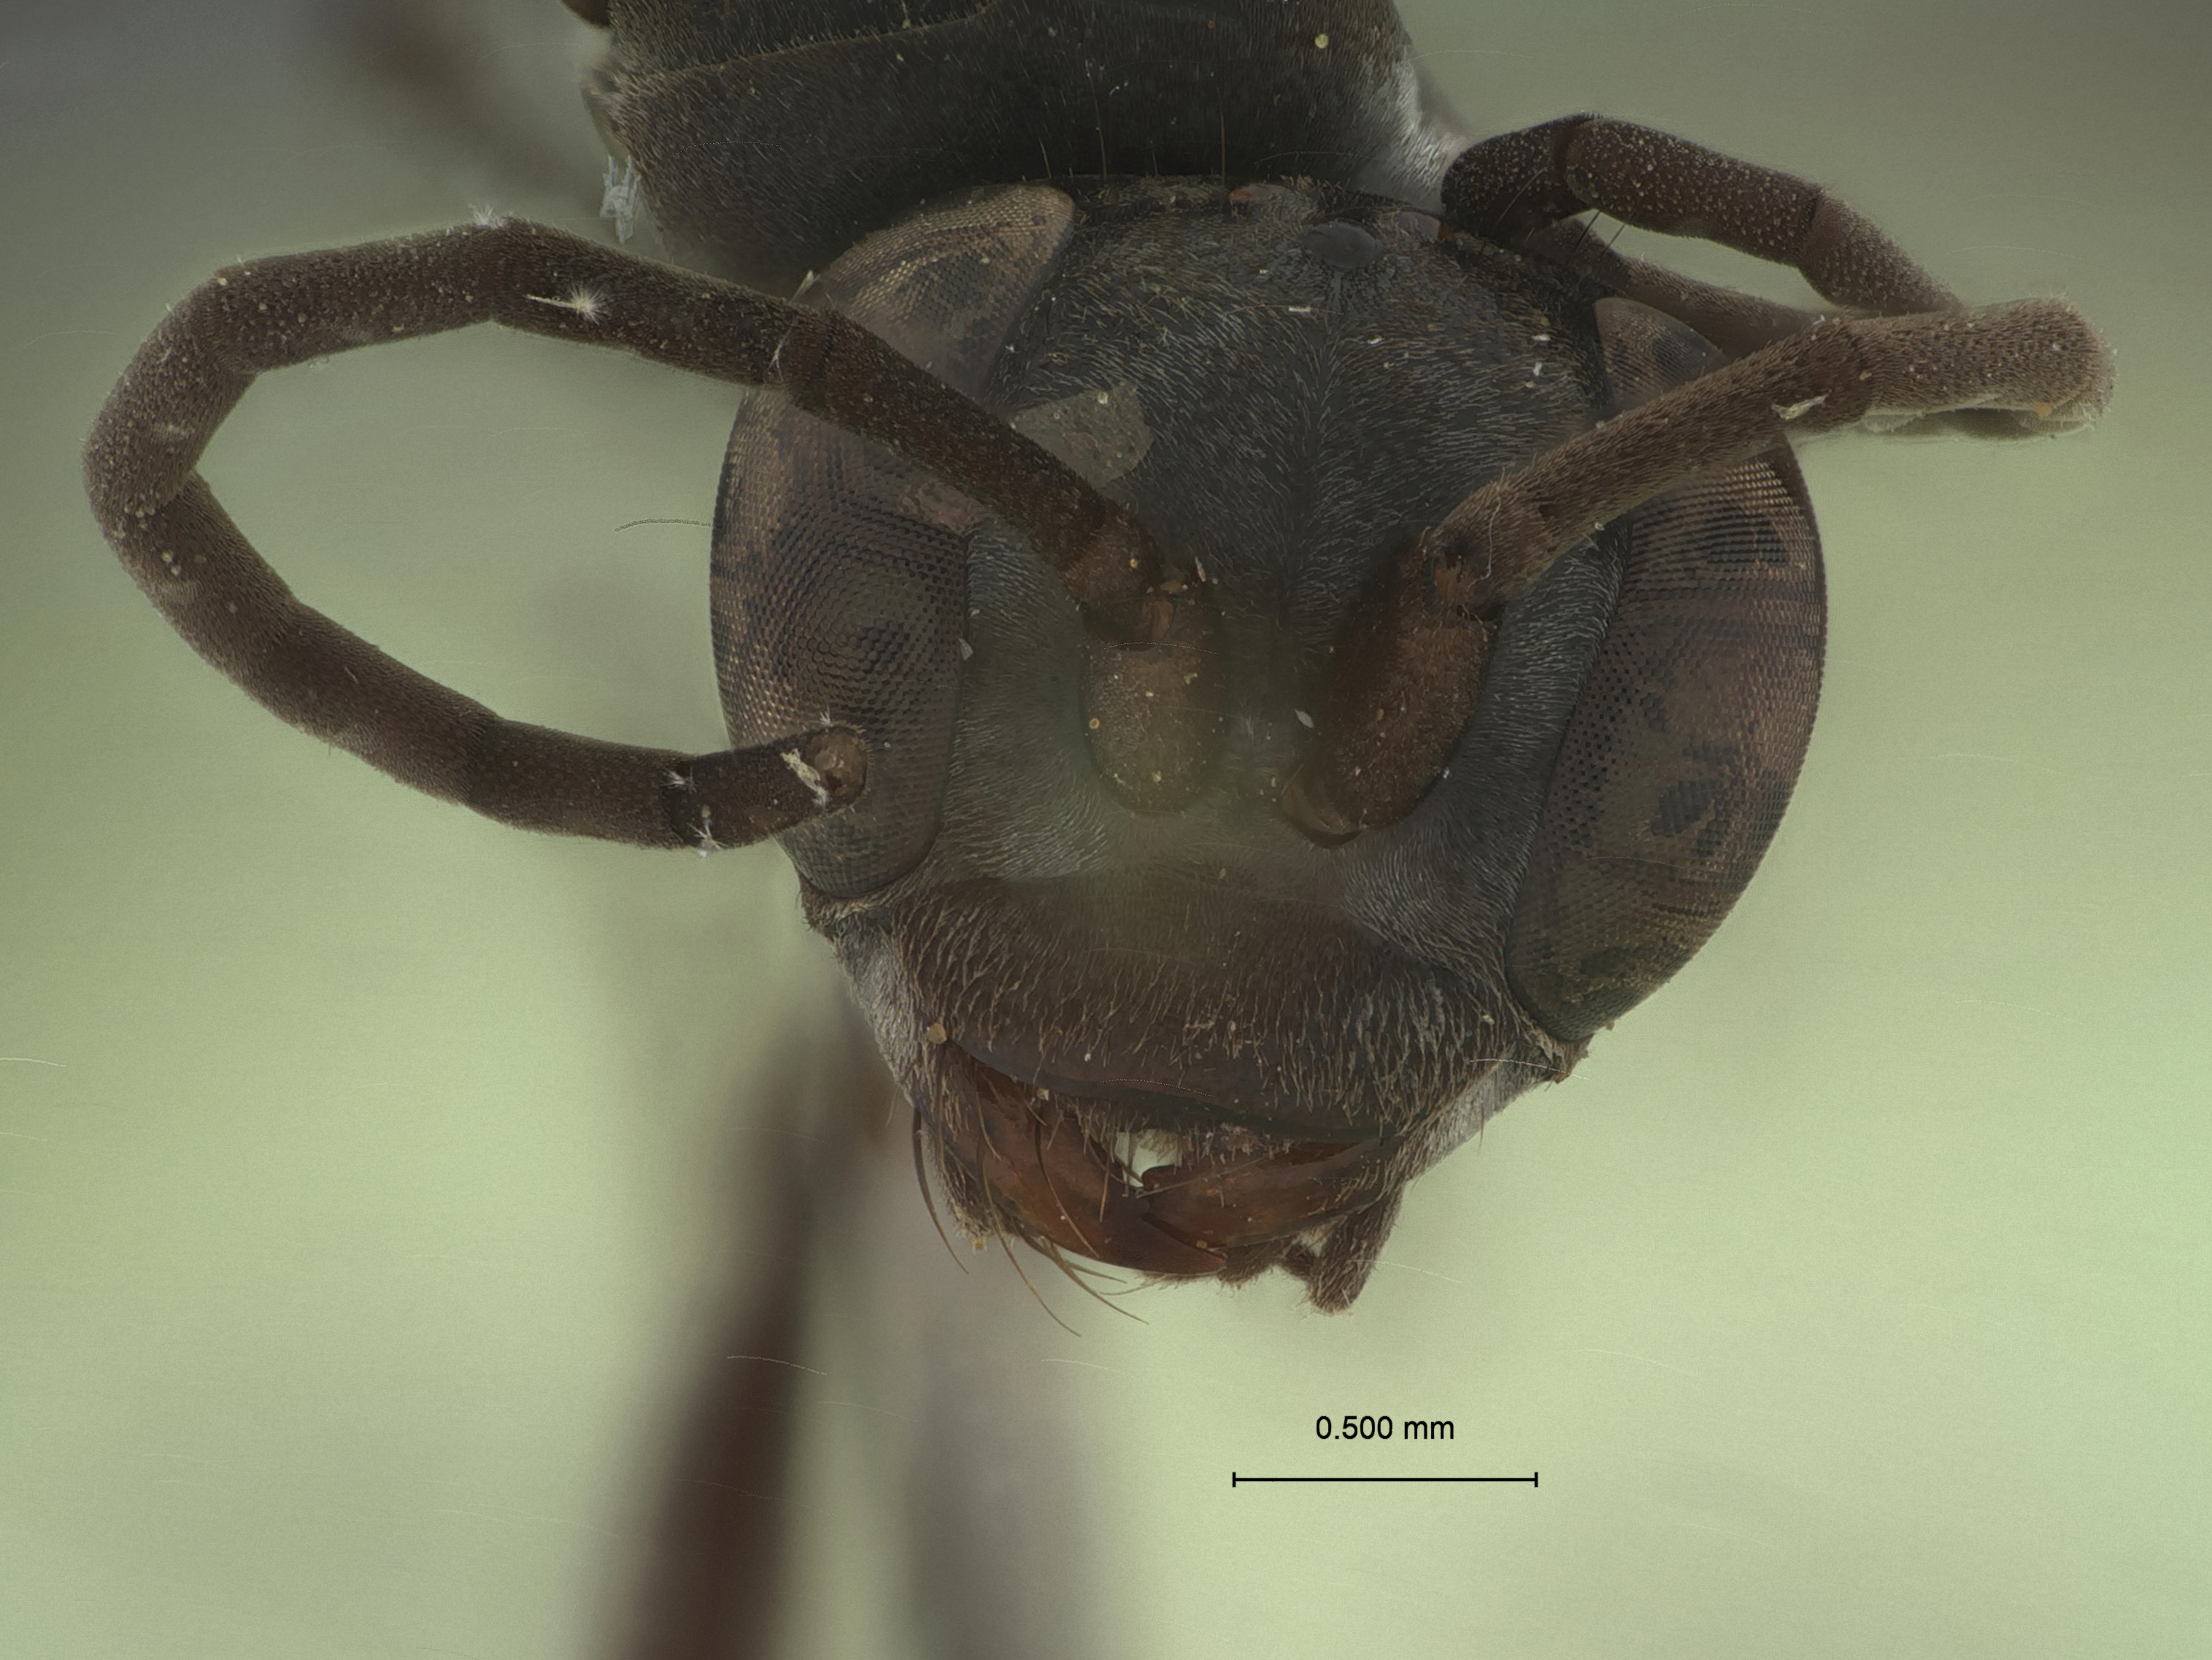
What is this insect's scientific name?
Anoplius hengchunensis
